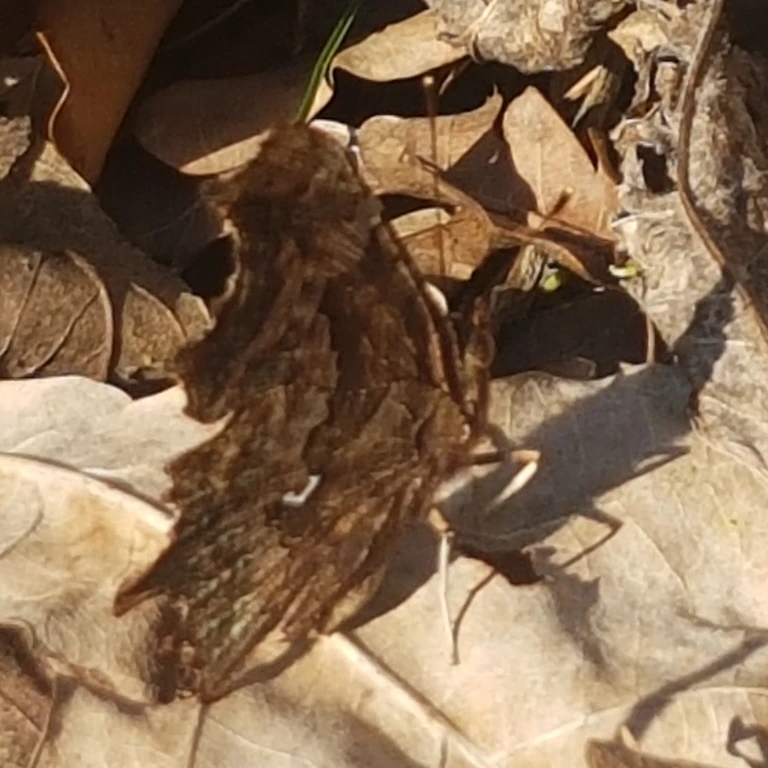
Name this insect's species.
Polygonia c-album
